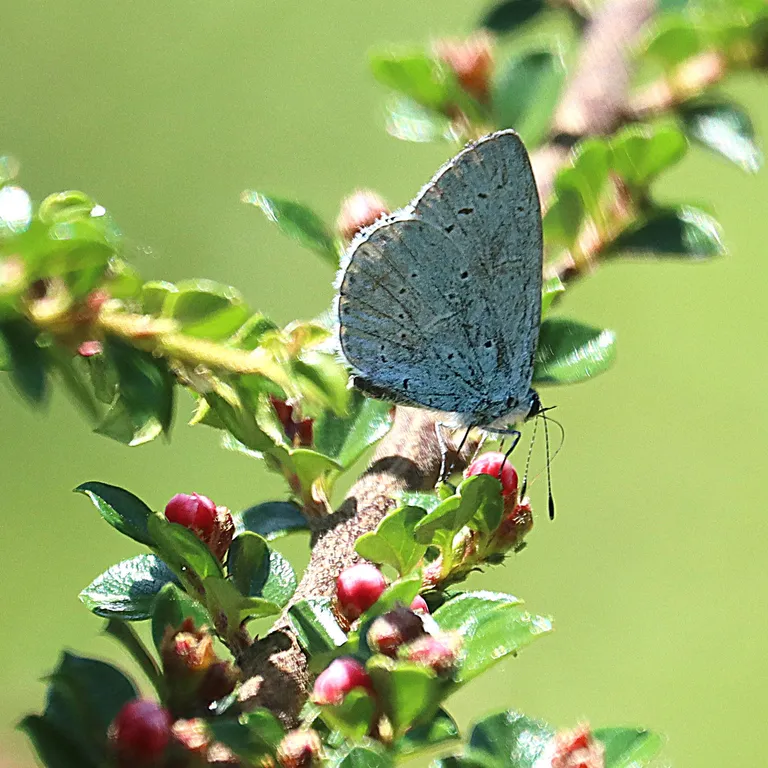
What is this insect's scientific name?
Celastrina argiolus
